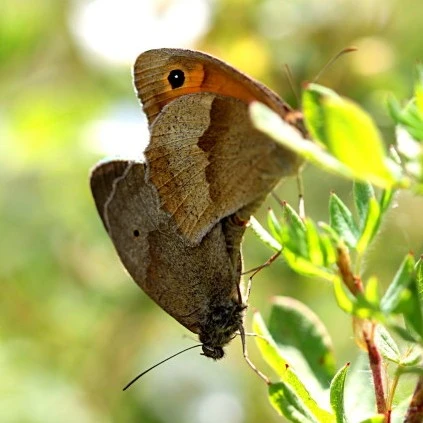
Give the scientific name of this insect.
Maniola jurtina
